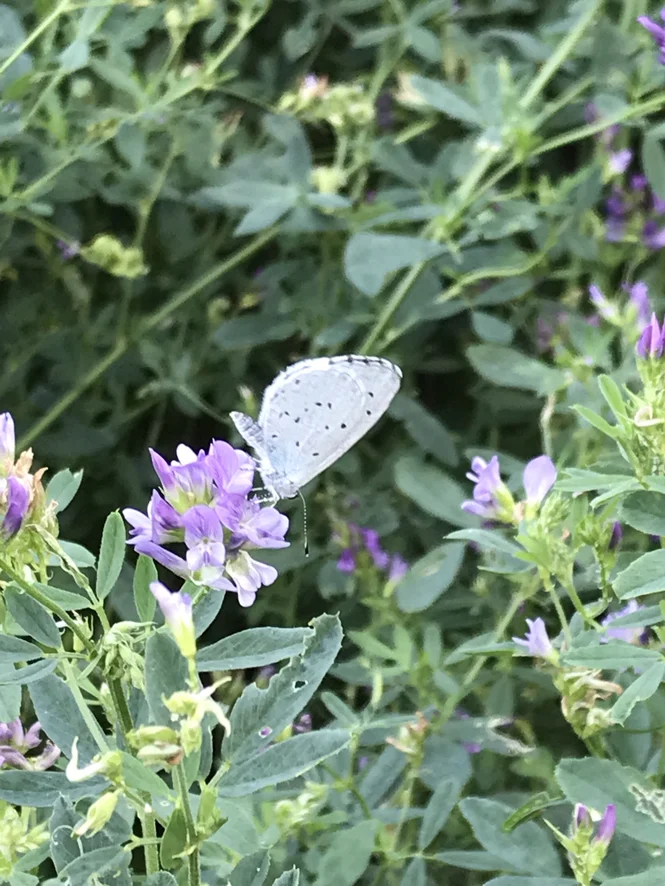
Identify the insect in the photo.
Celastrina argiolus
